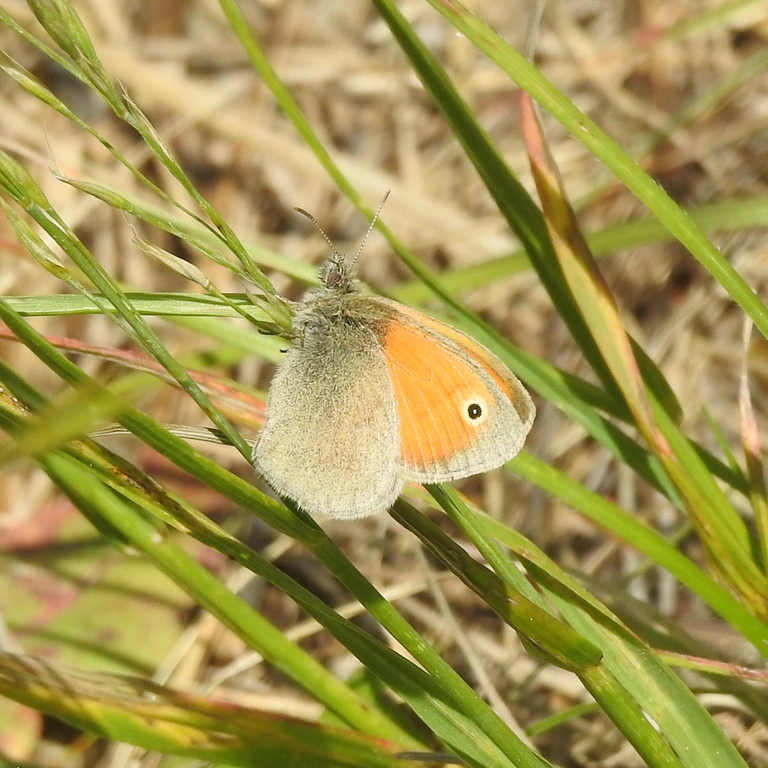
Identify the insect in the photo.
Coenonympha pamphilus
